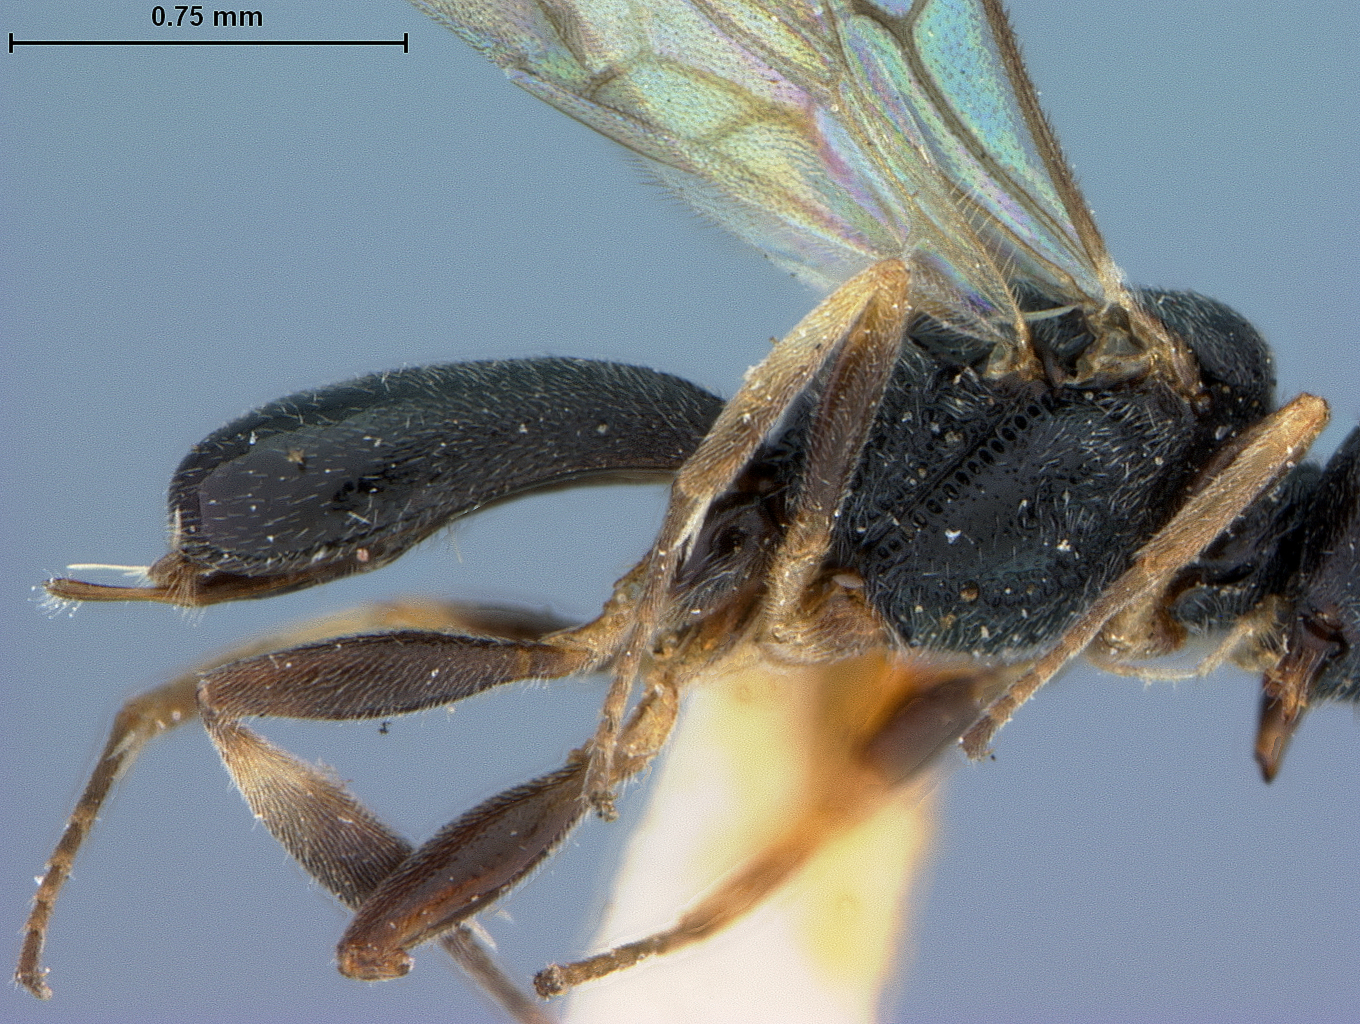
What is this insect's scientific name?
Ascogaster laeviventris
